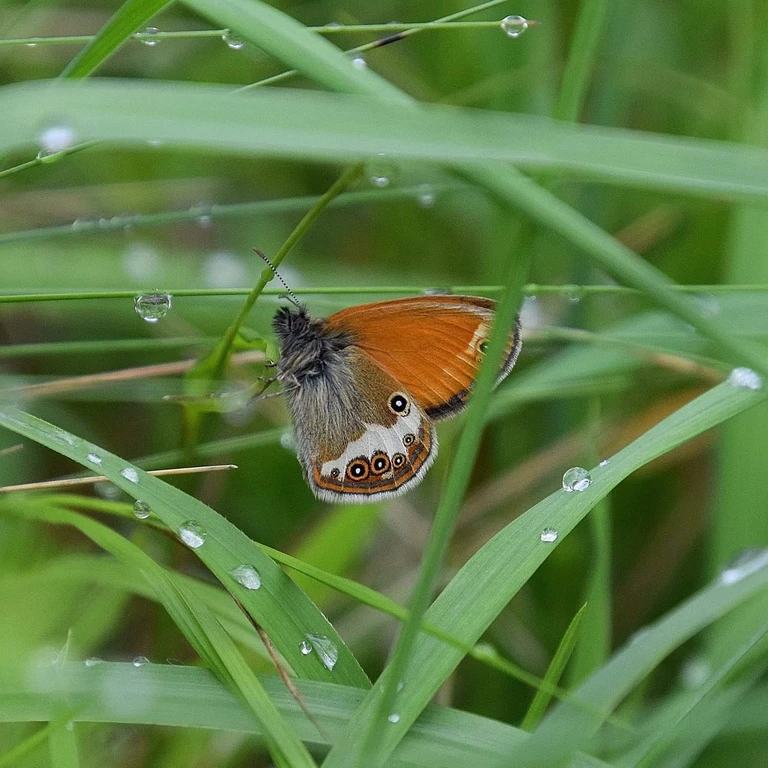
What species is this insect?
Coenonympha arcania
